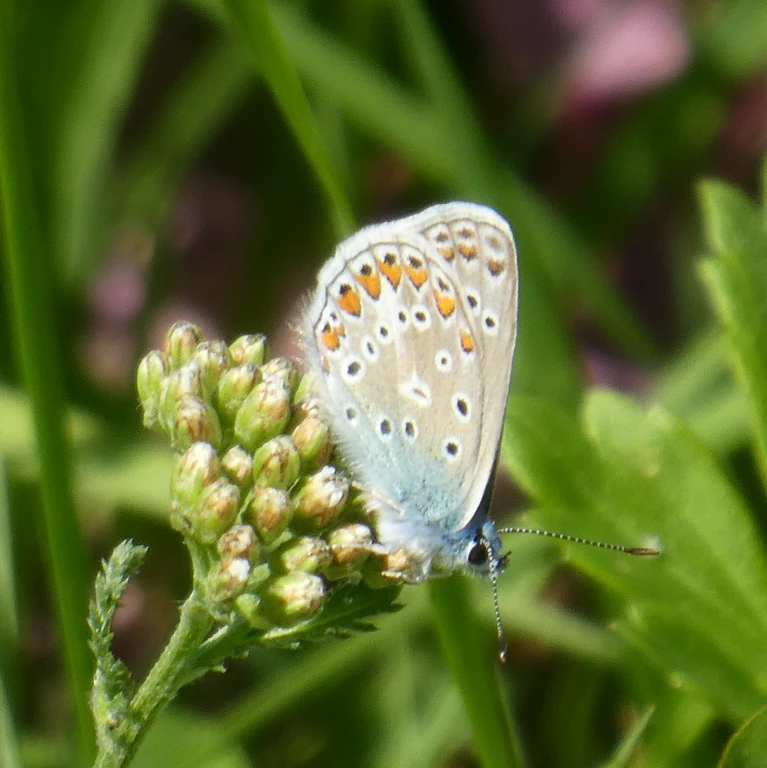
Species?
Polyommatus icarus
